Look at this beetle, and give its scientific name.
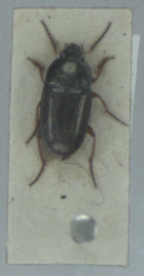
Amara familiaris
